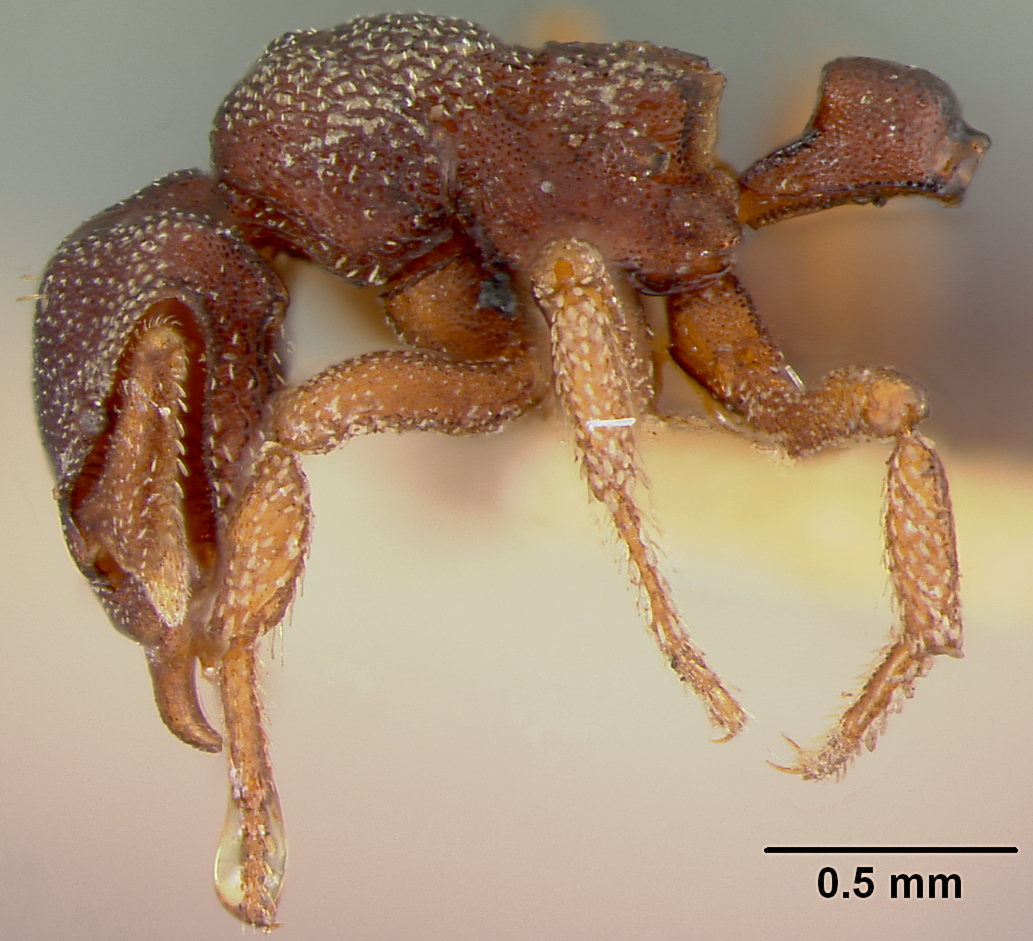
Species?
Rhopalothrix isabellae
